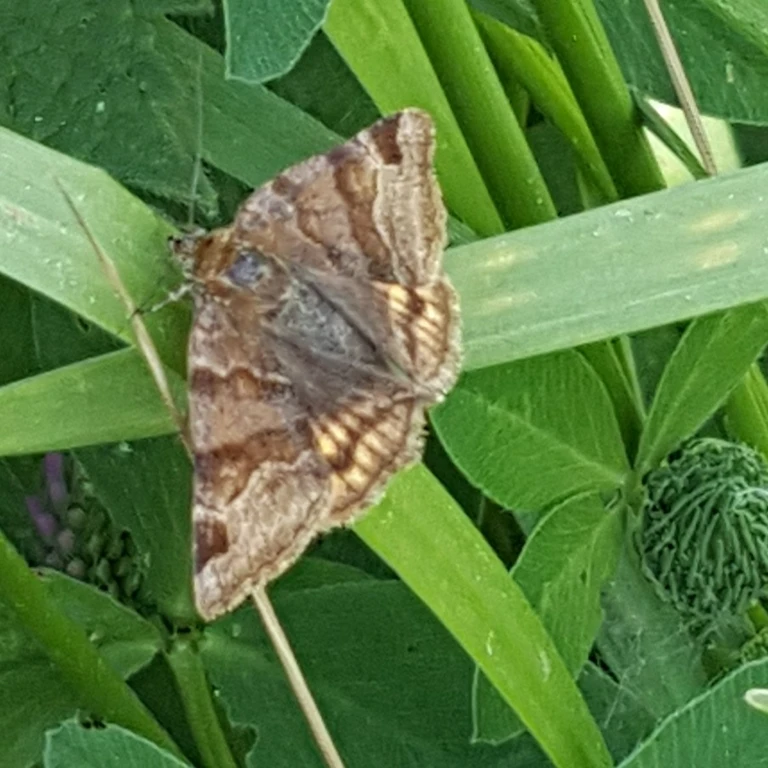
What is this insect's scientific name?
Euclidia glyphica
